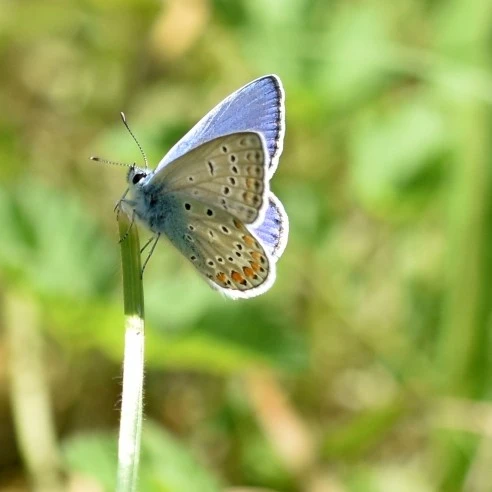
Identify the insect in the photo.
Polyommatus icarus
